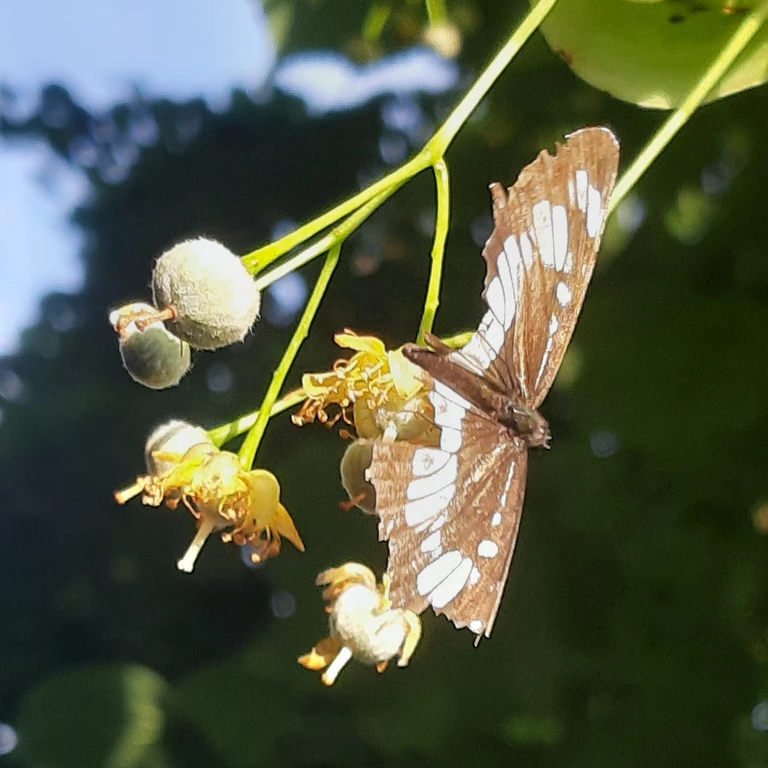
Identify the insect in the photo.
Neptis rivularis
